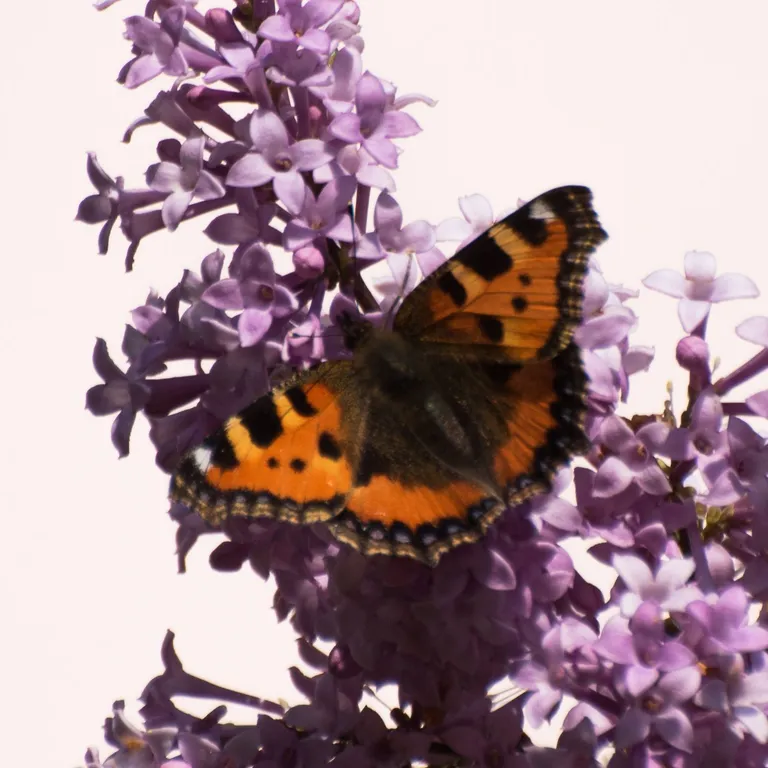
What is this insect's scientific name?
Aglais urticae
